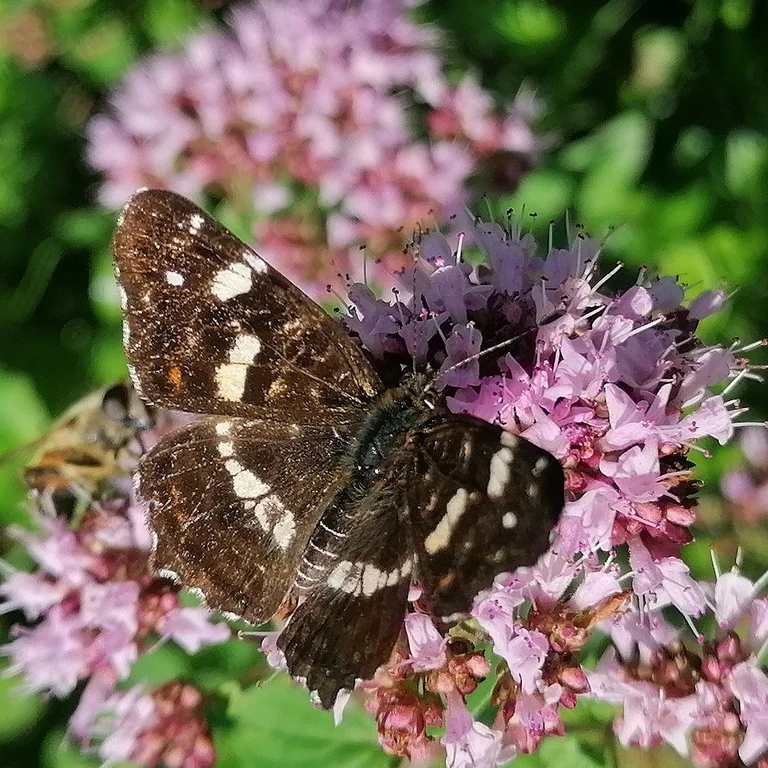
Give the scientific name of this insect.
Araschnia levana
